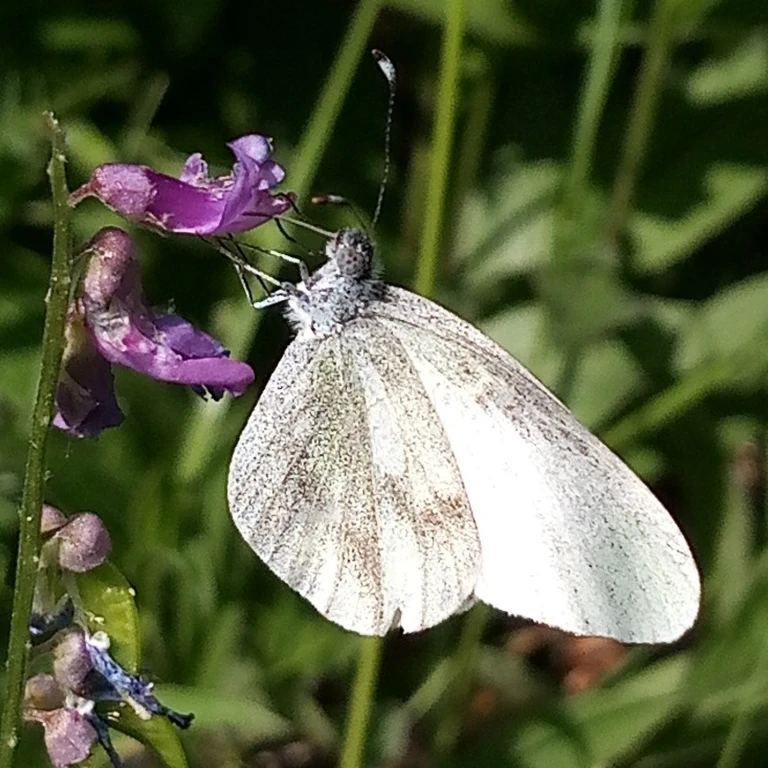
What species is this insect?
Leptidea sinapis/juvernica
